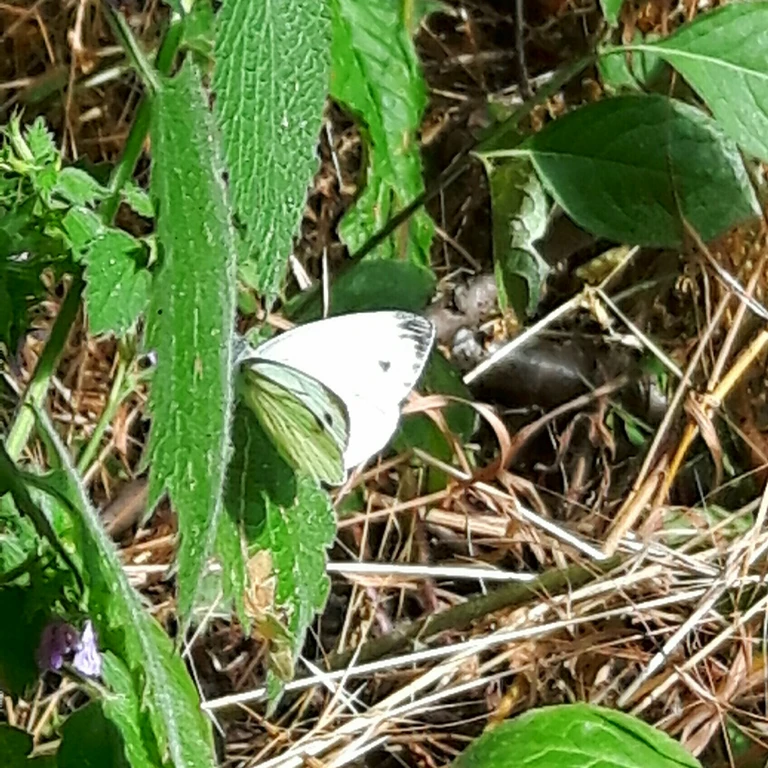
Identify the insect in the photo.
Pieris napi
